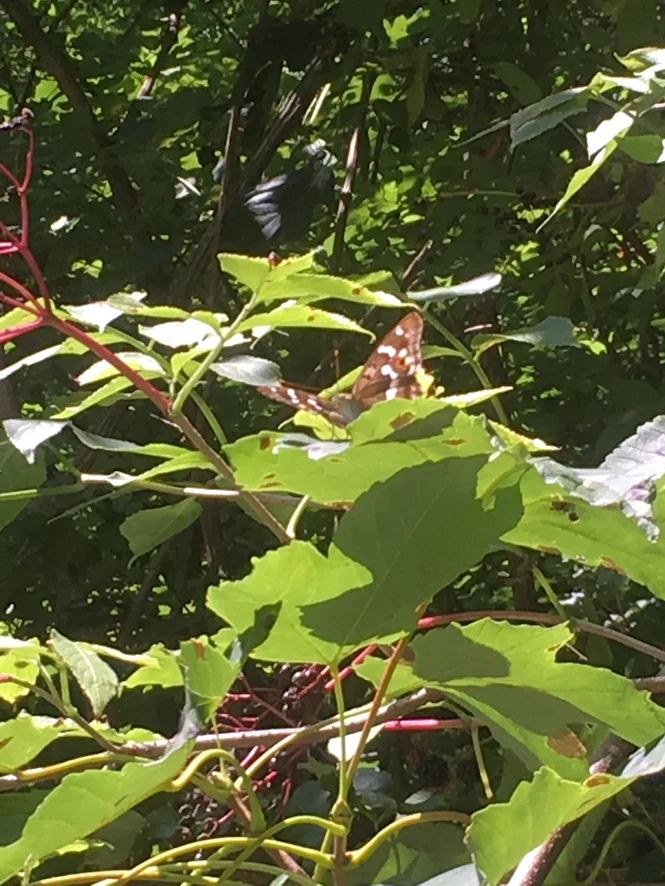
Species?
Apatura ilia
